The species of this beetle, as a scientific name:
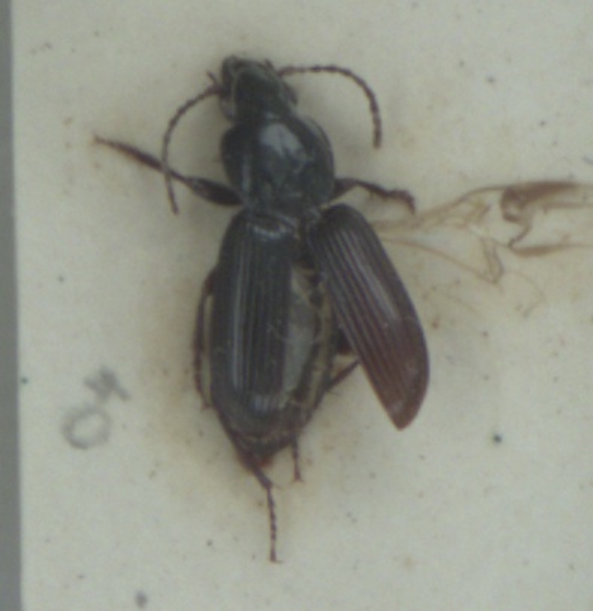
Pterostichus minor
